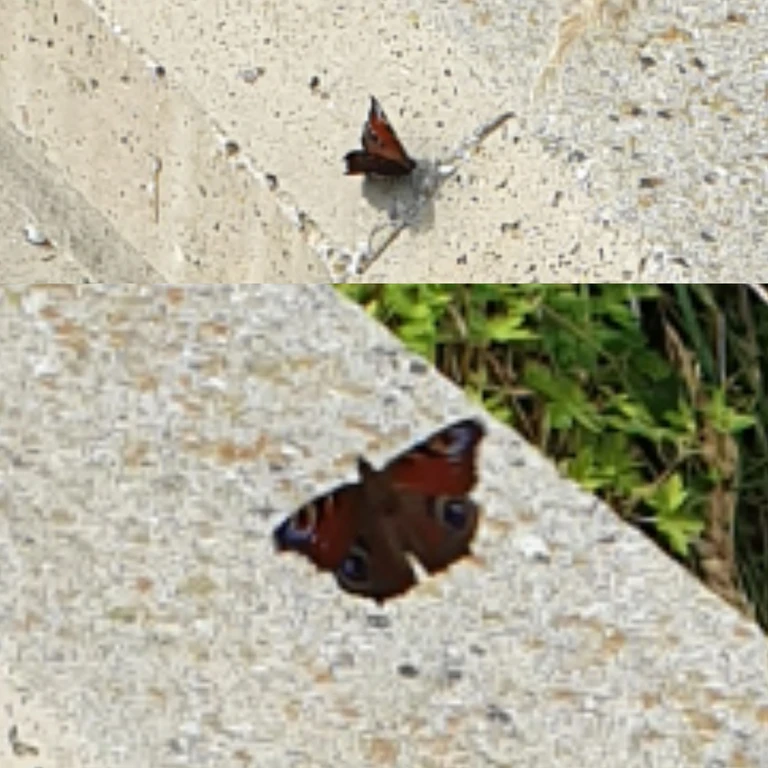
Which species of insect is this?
Aglais io
